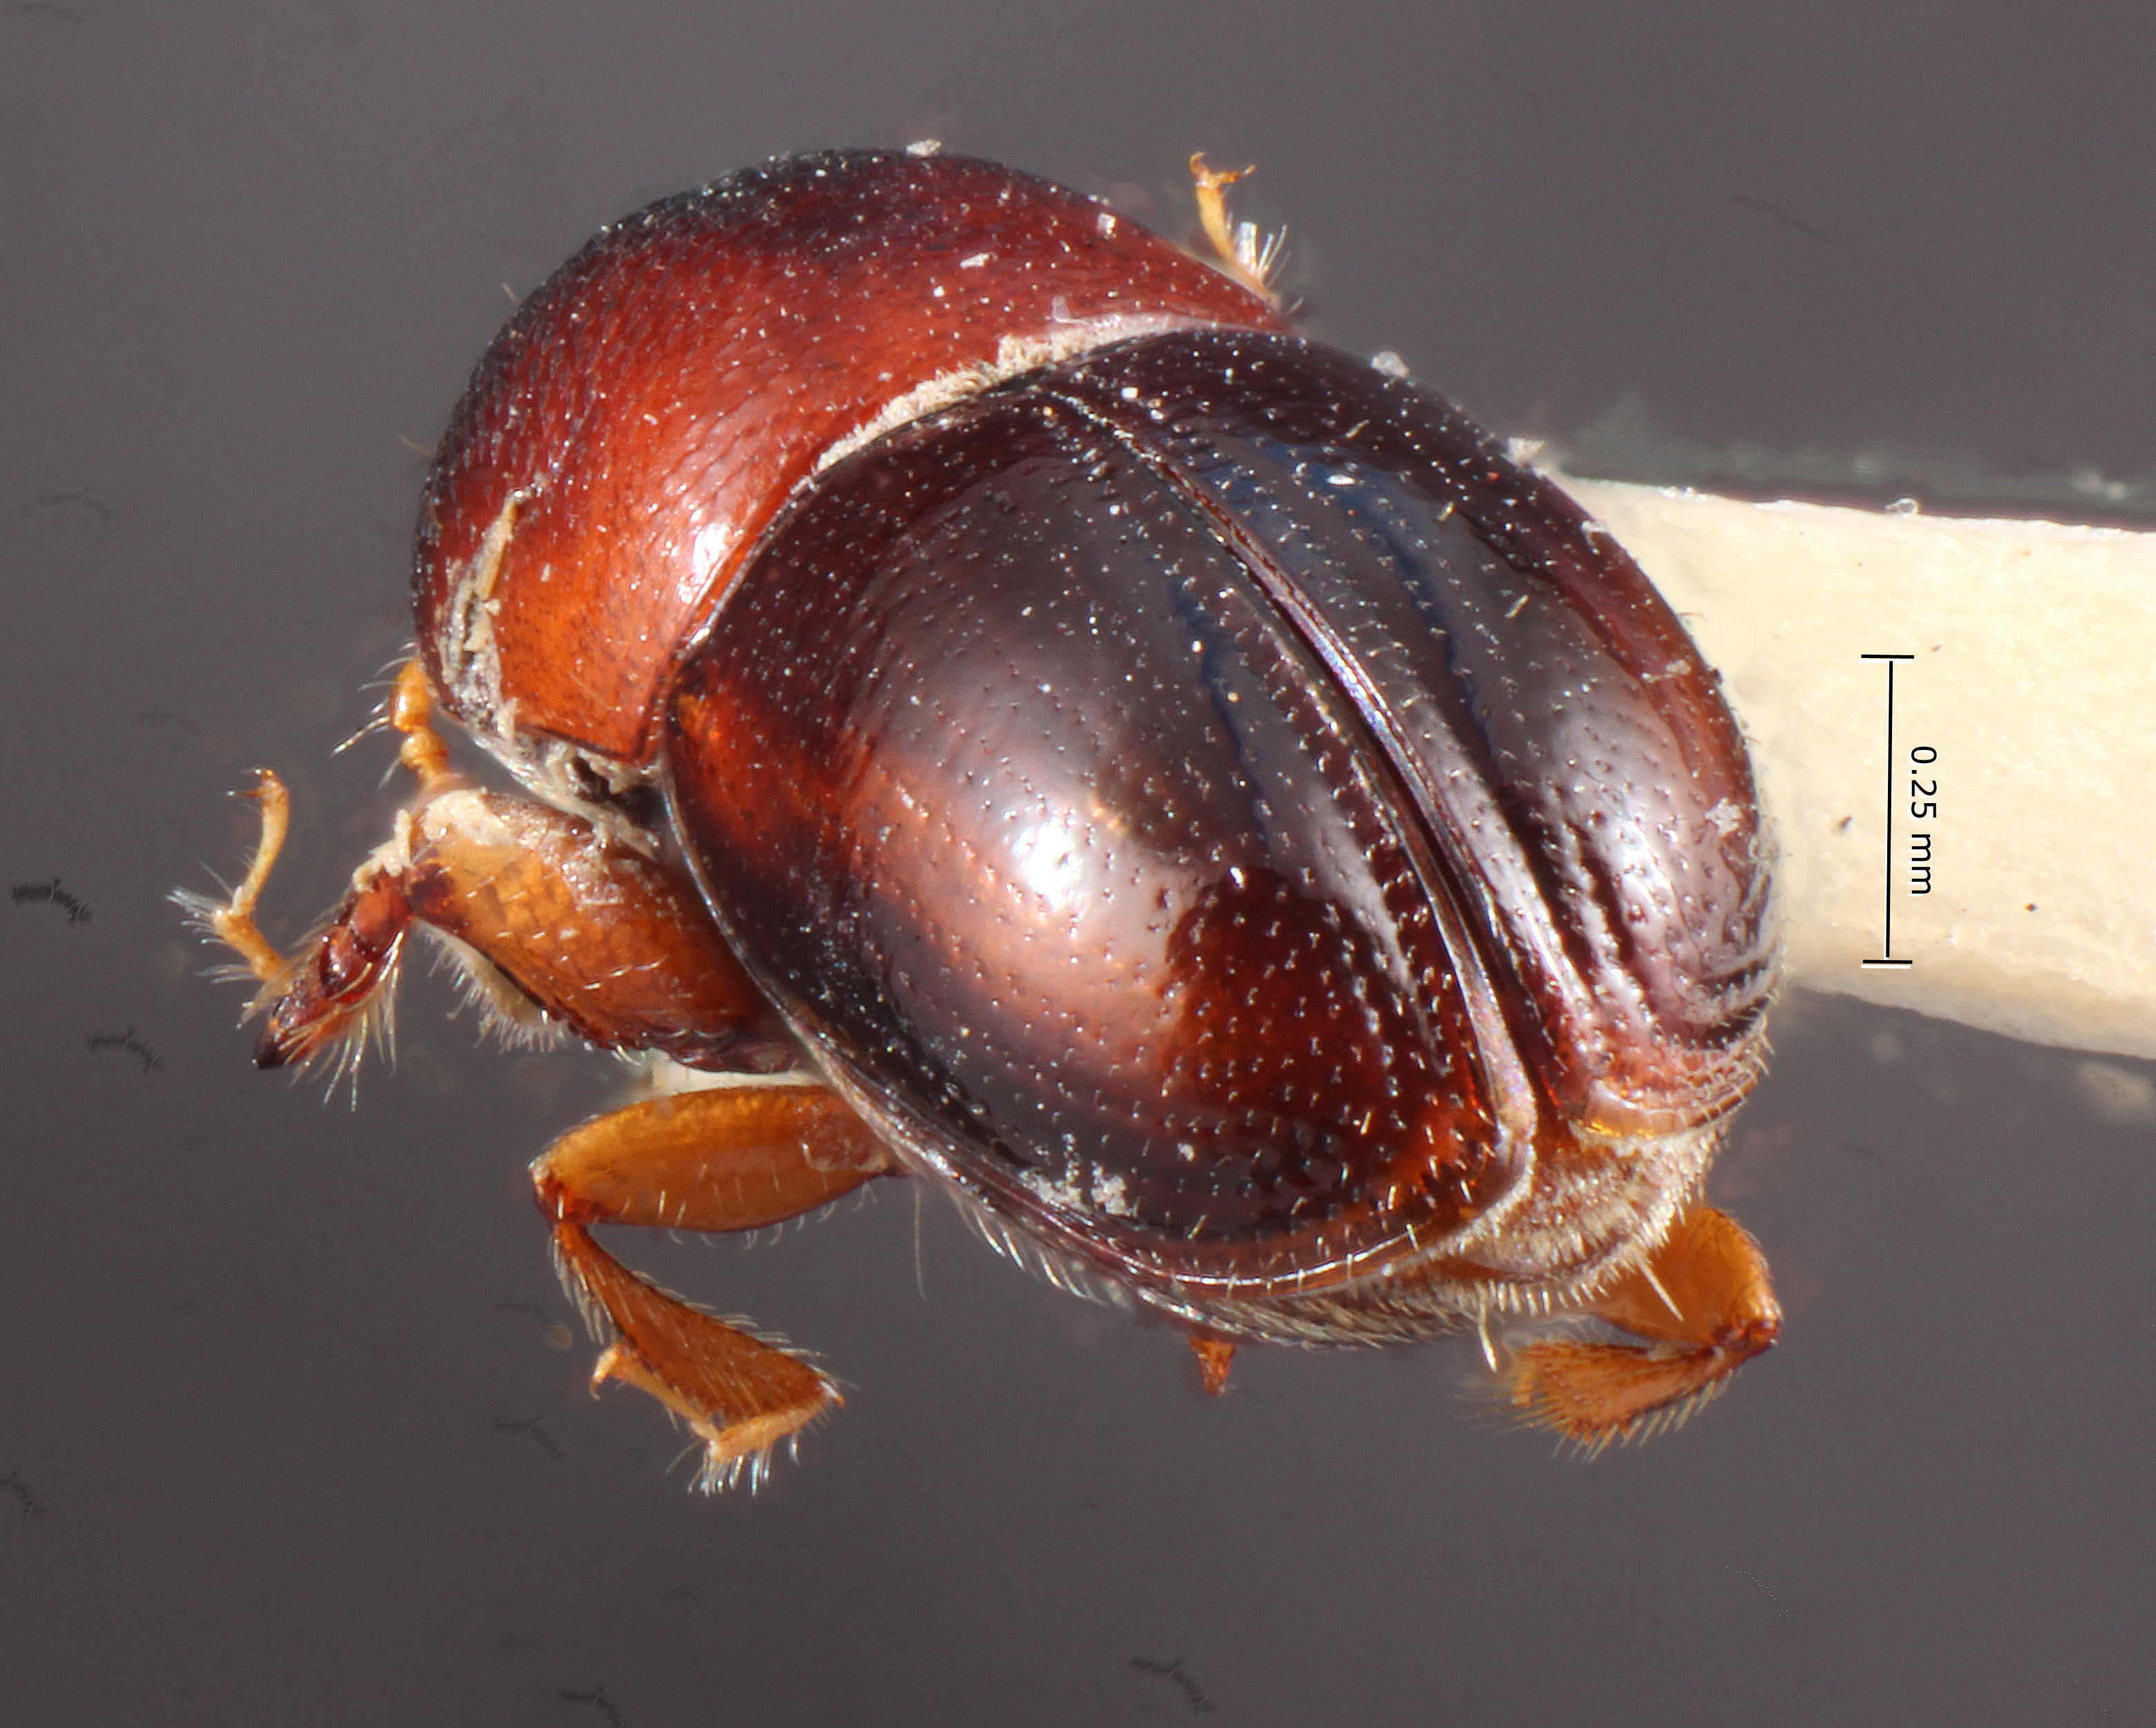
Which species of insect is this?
Hexacolus swieteniae
